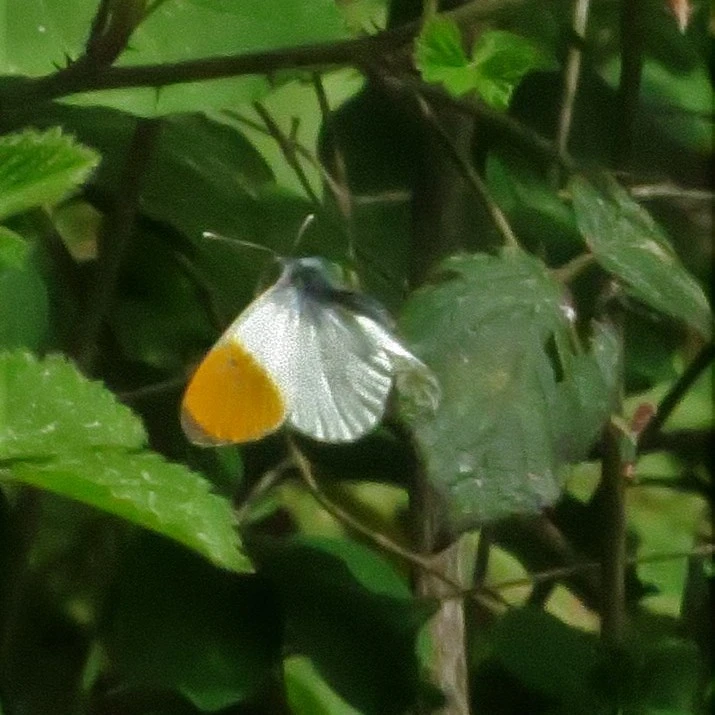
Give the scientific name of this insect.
Anthocharis cardamines
